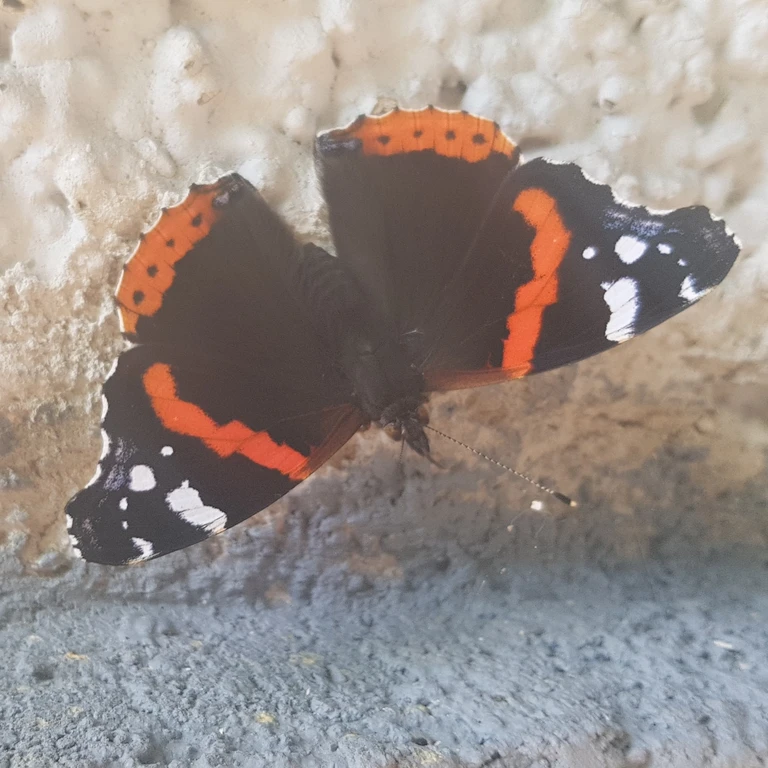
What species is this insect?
Vanessa atalanta
